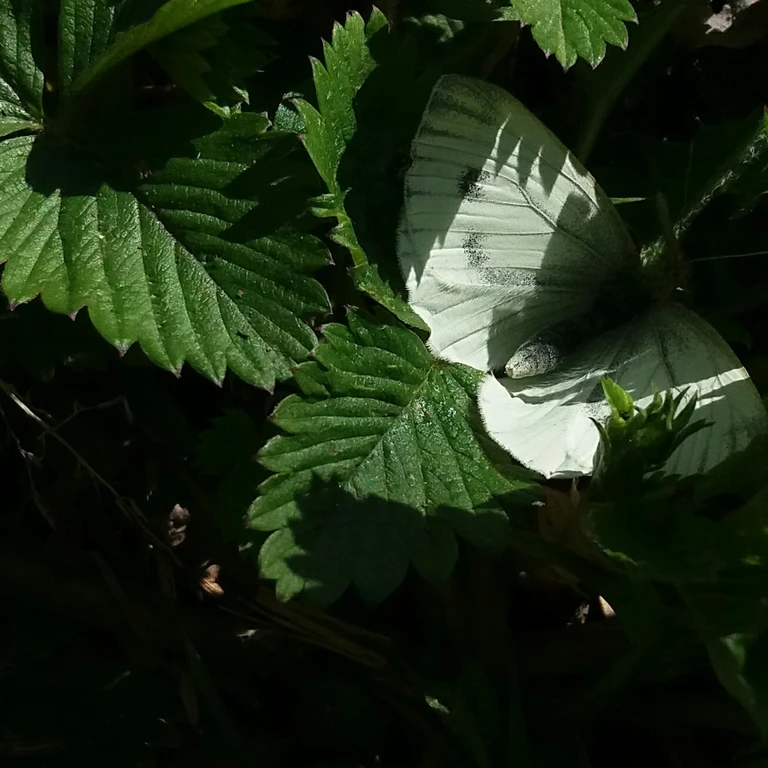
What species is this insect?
Pieris napi
